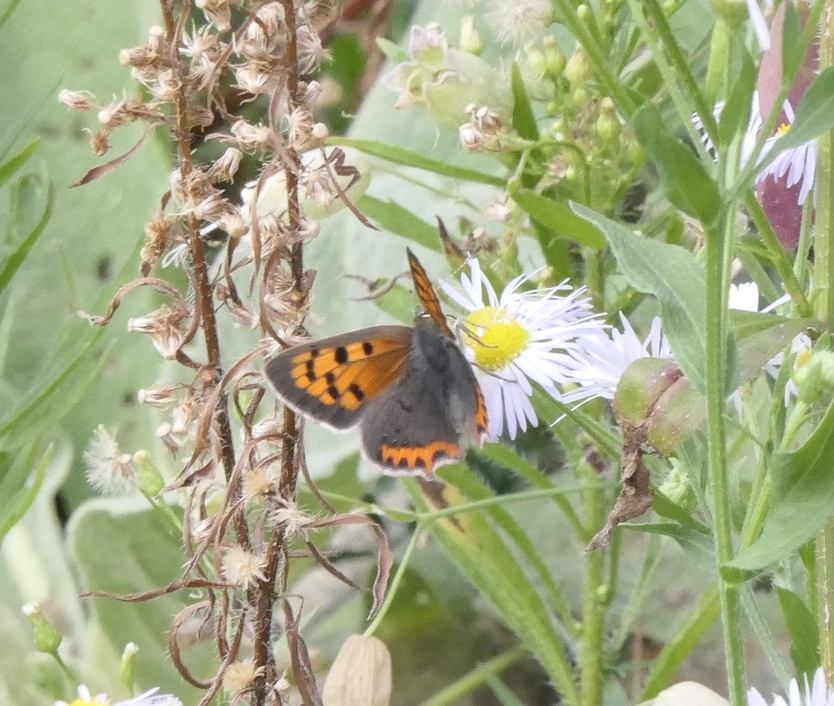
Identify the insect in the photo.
Lycaena phlaeas
